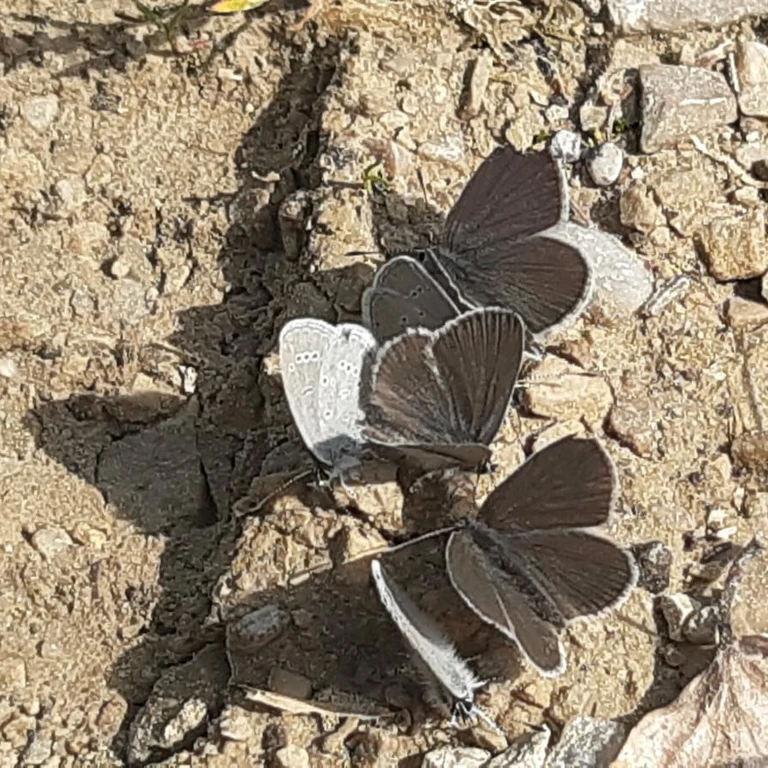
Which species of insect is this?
Cupido minimus
